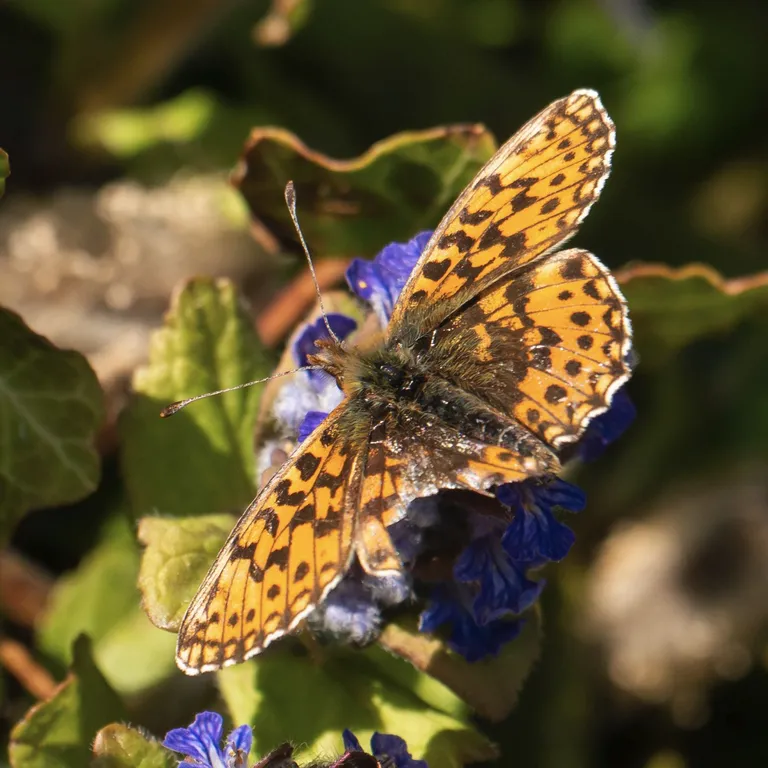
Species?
Boloria dia
